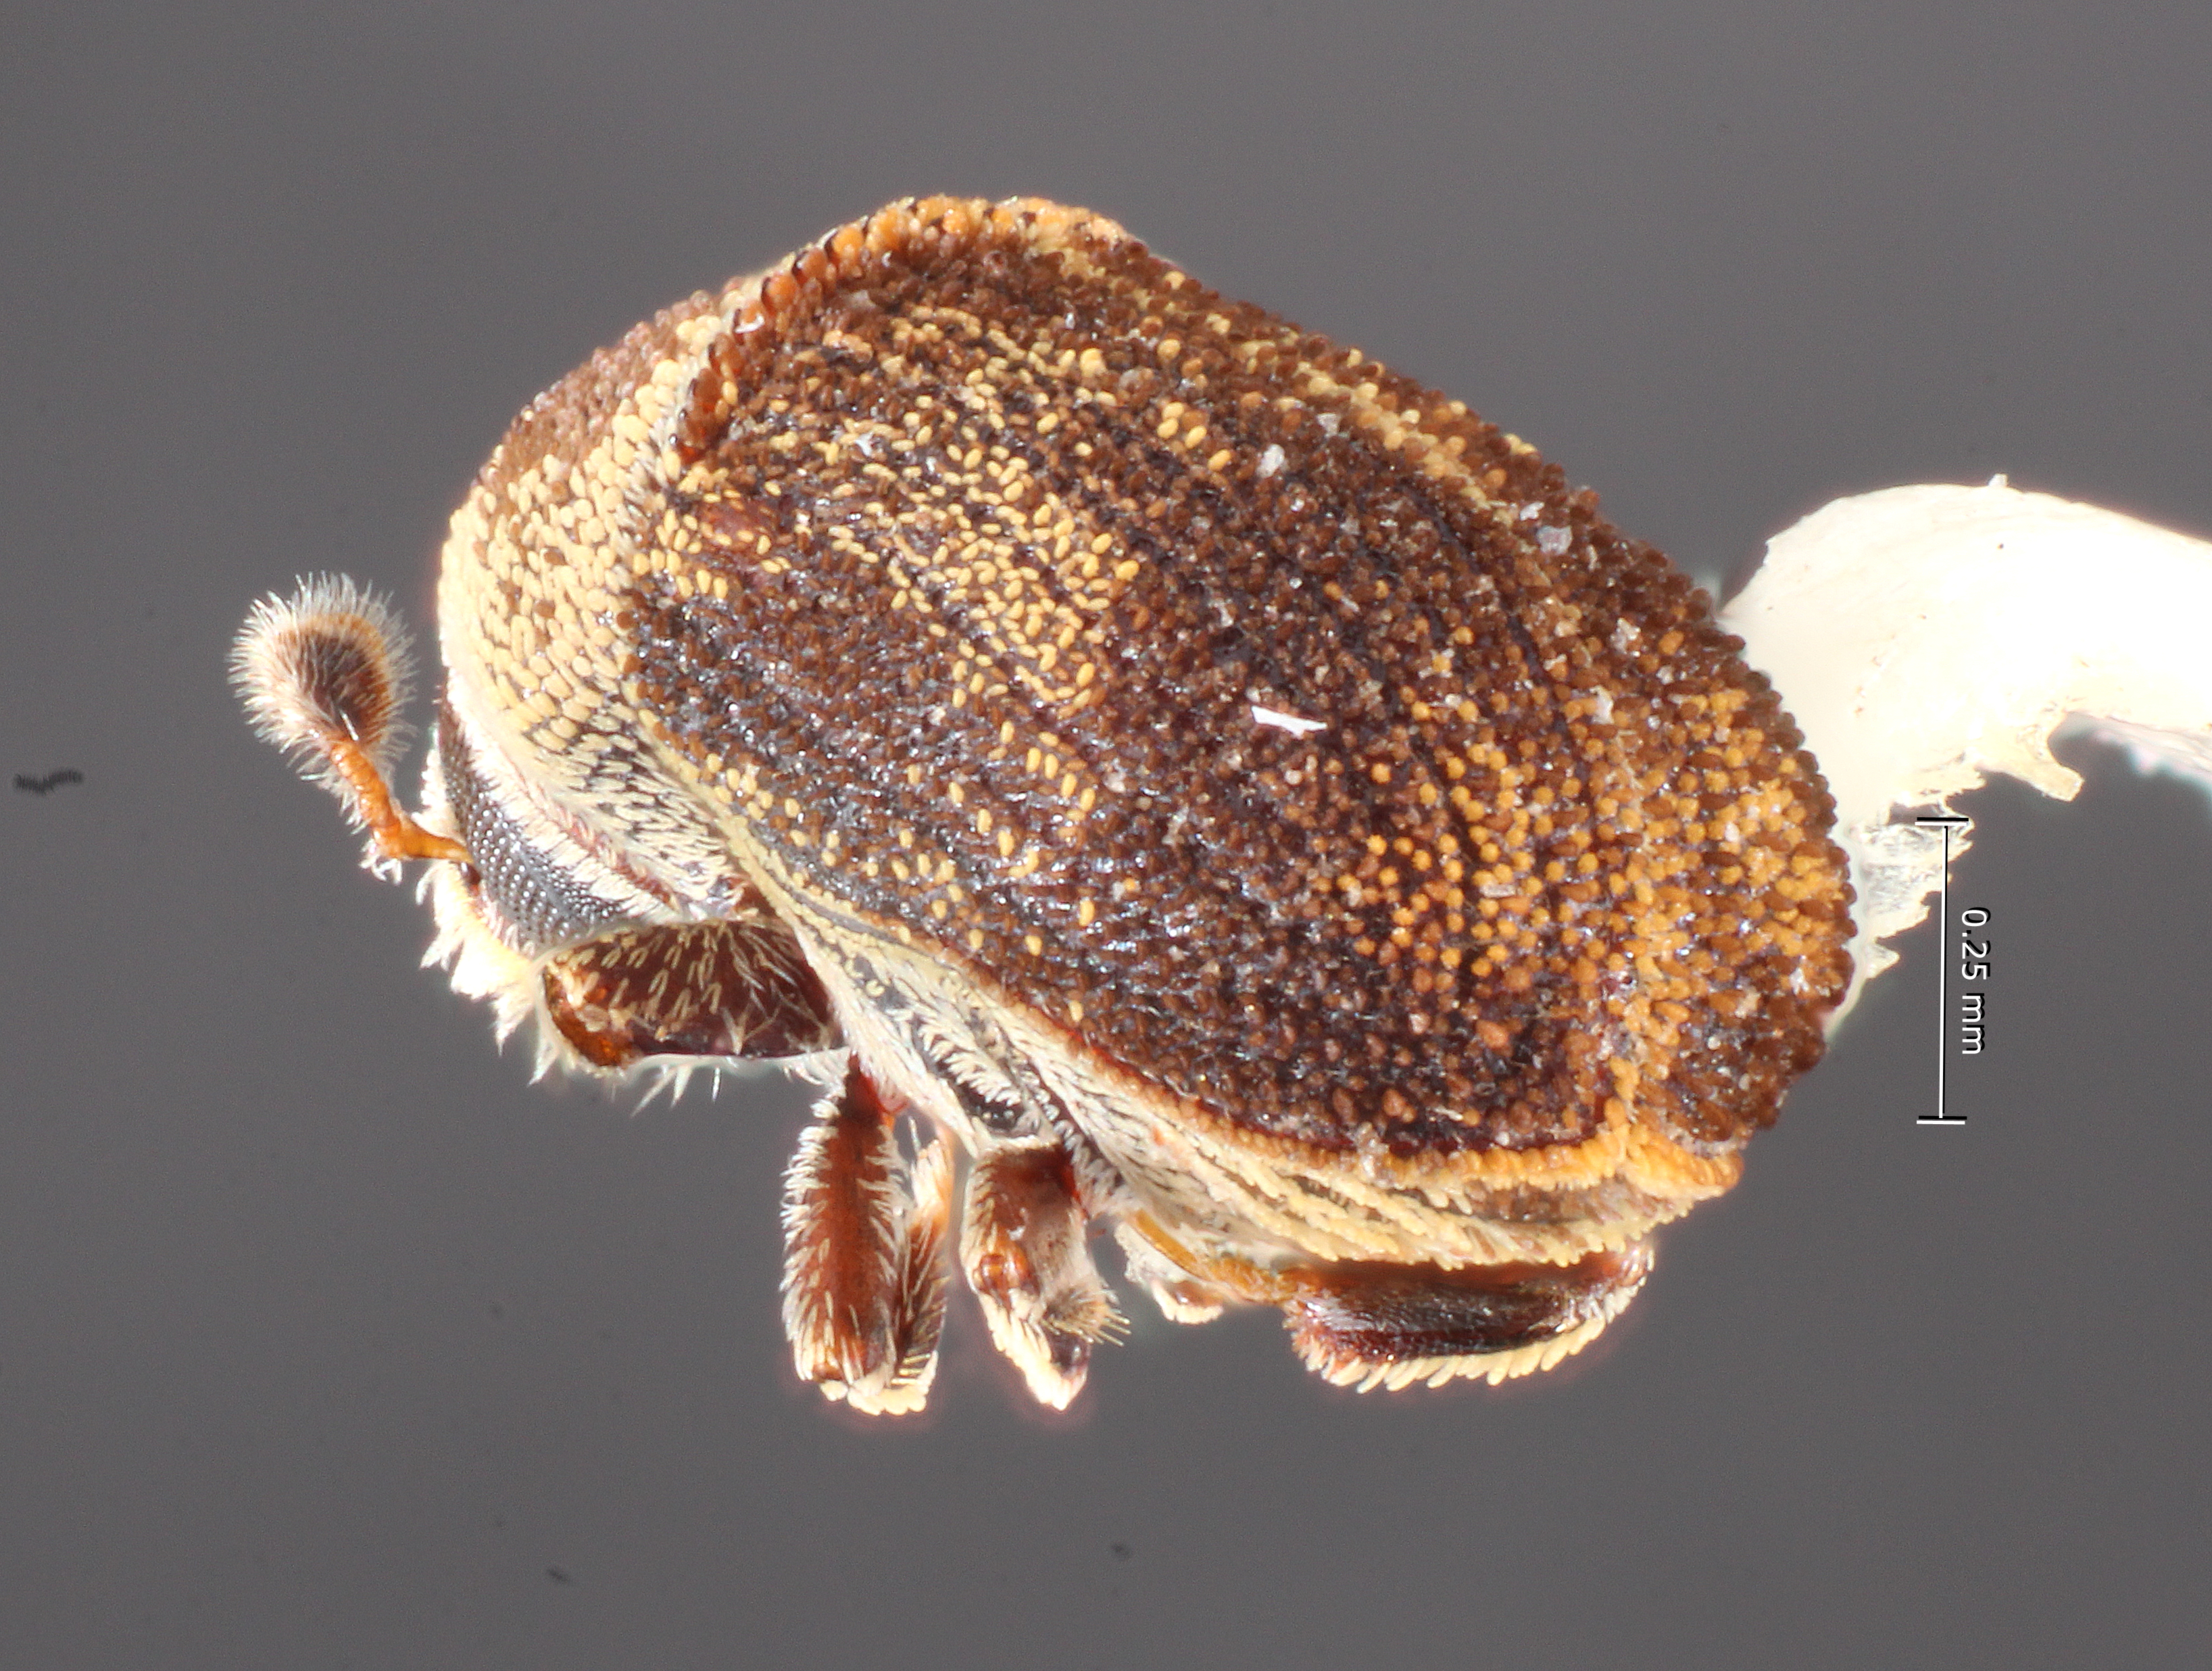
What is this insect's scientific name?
Renocis mexicanus
